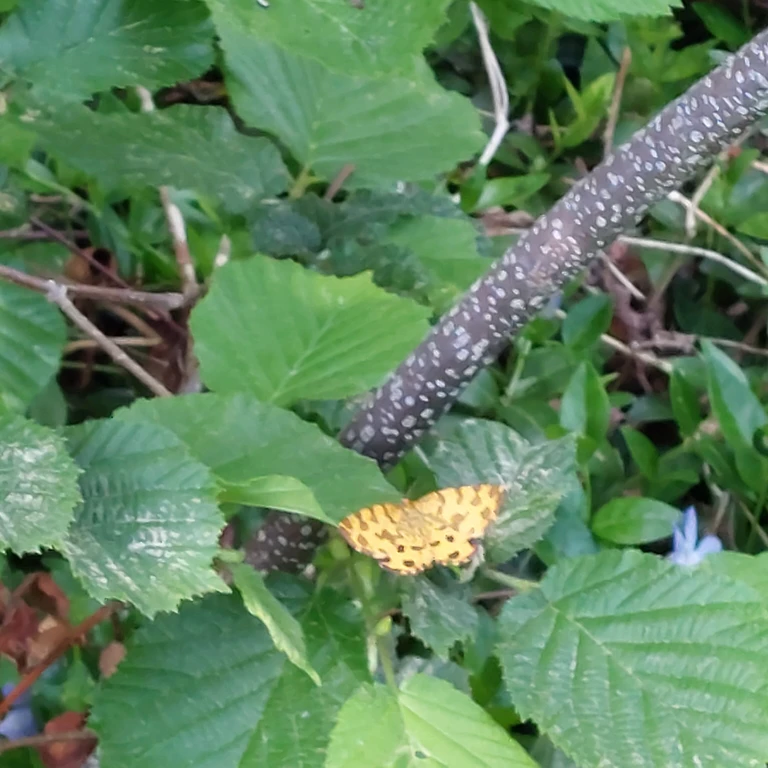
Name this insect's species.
Pseudopanthera macularia
